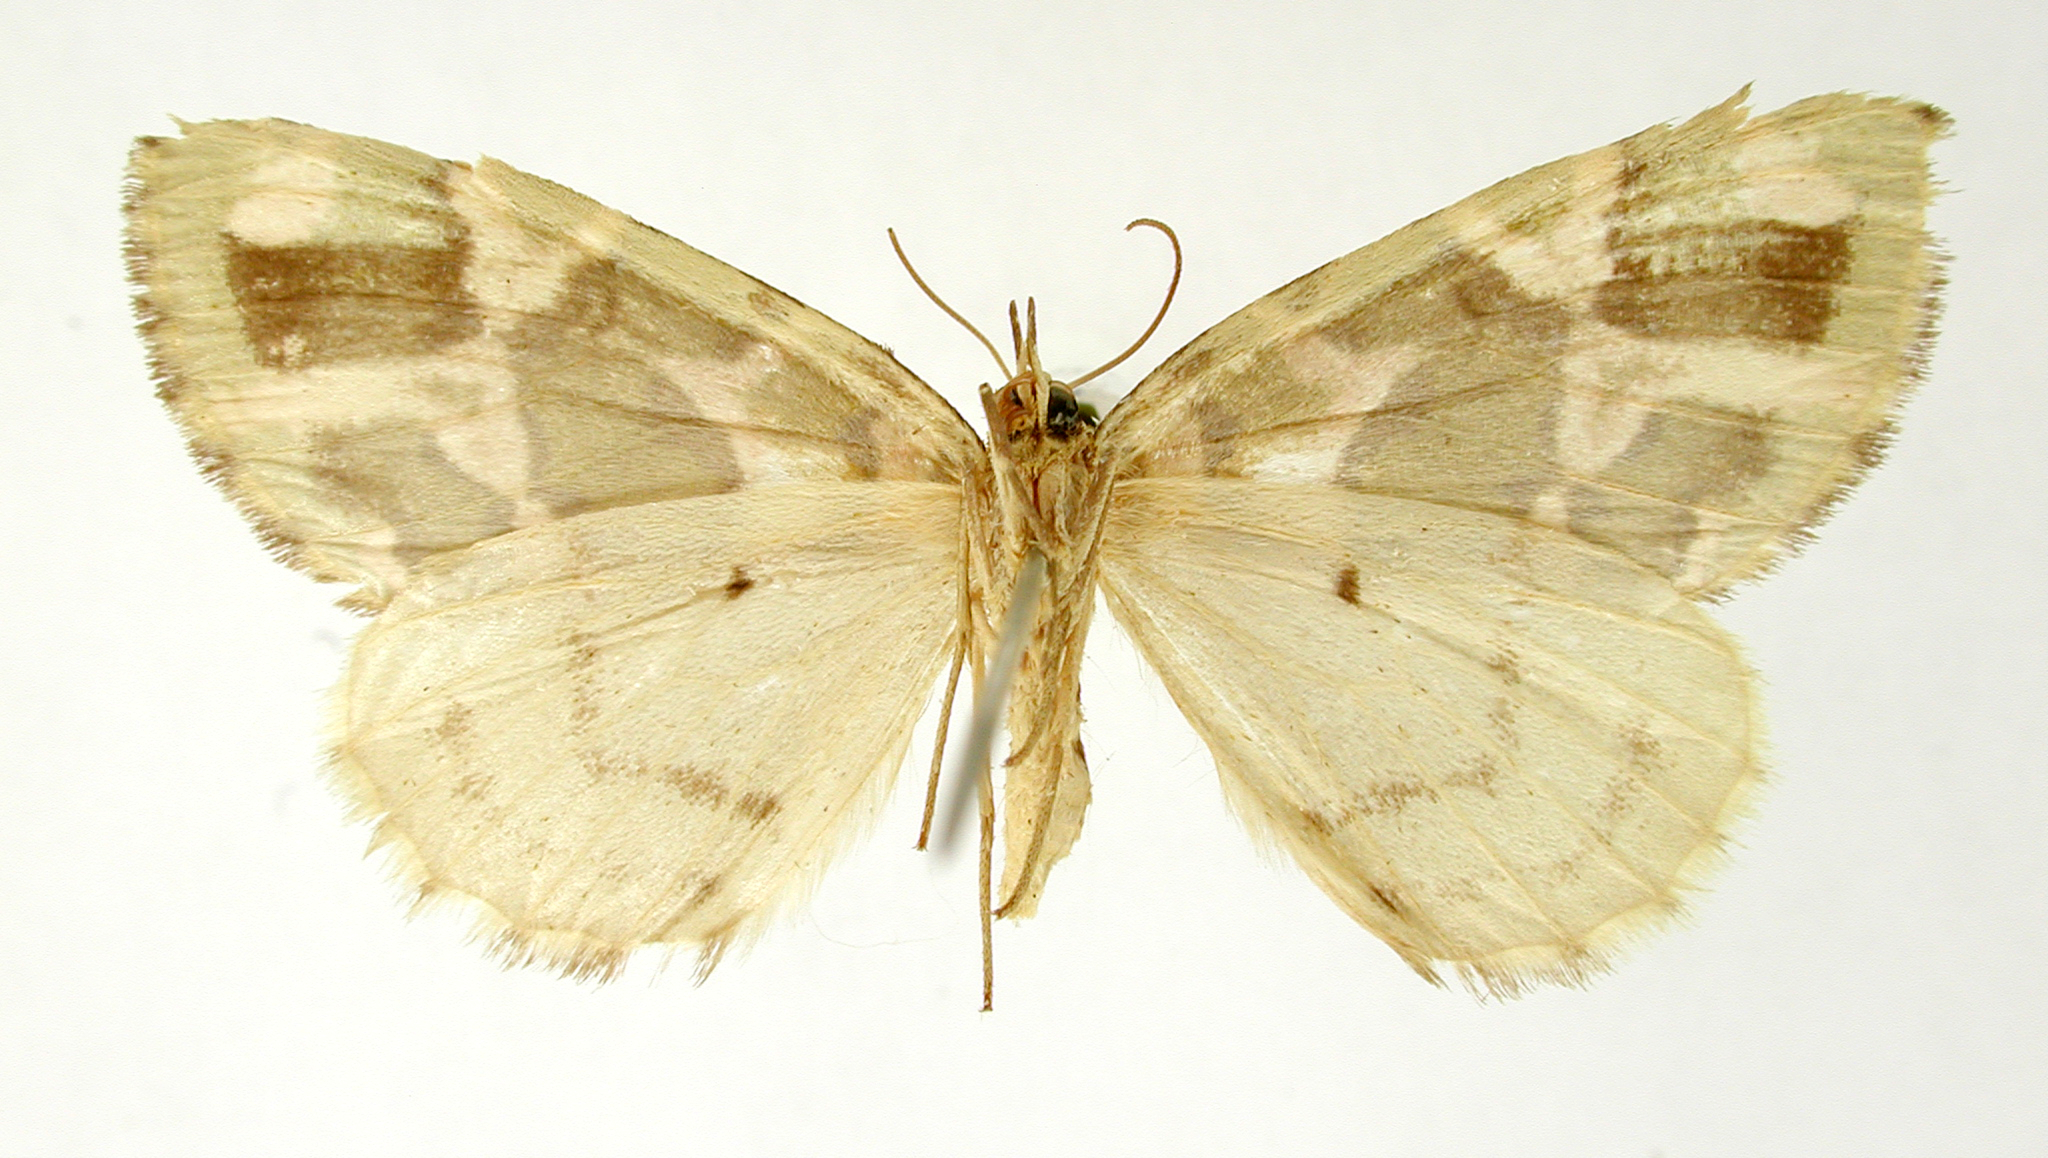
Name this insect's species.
Rhodomena excelsa
